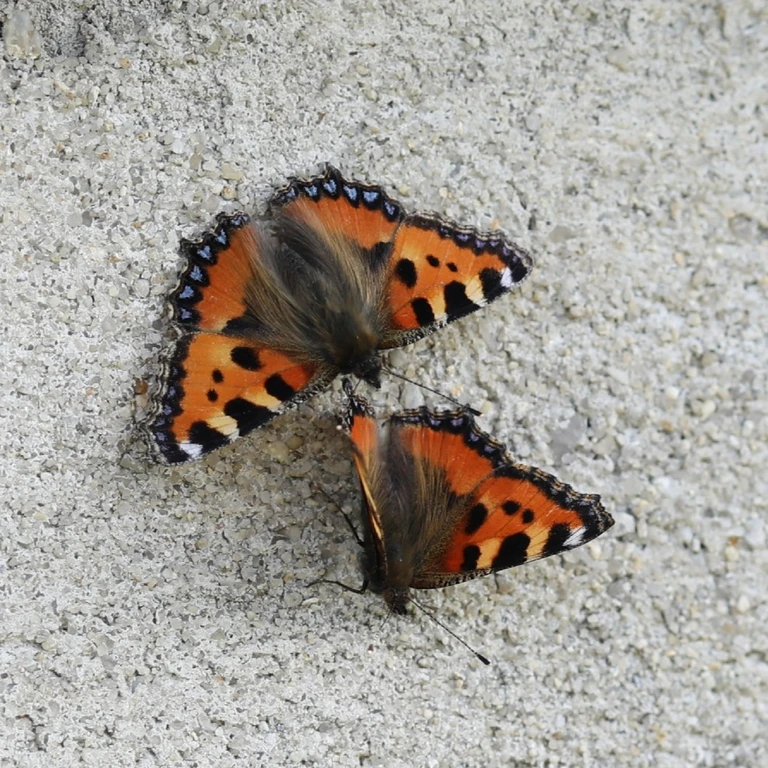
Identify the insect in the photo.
Aglais urticae
